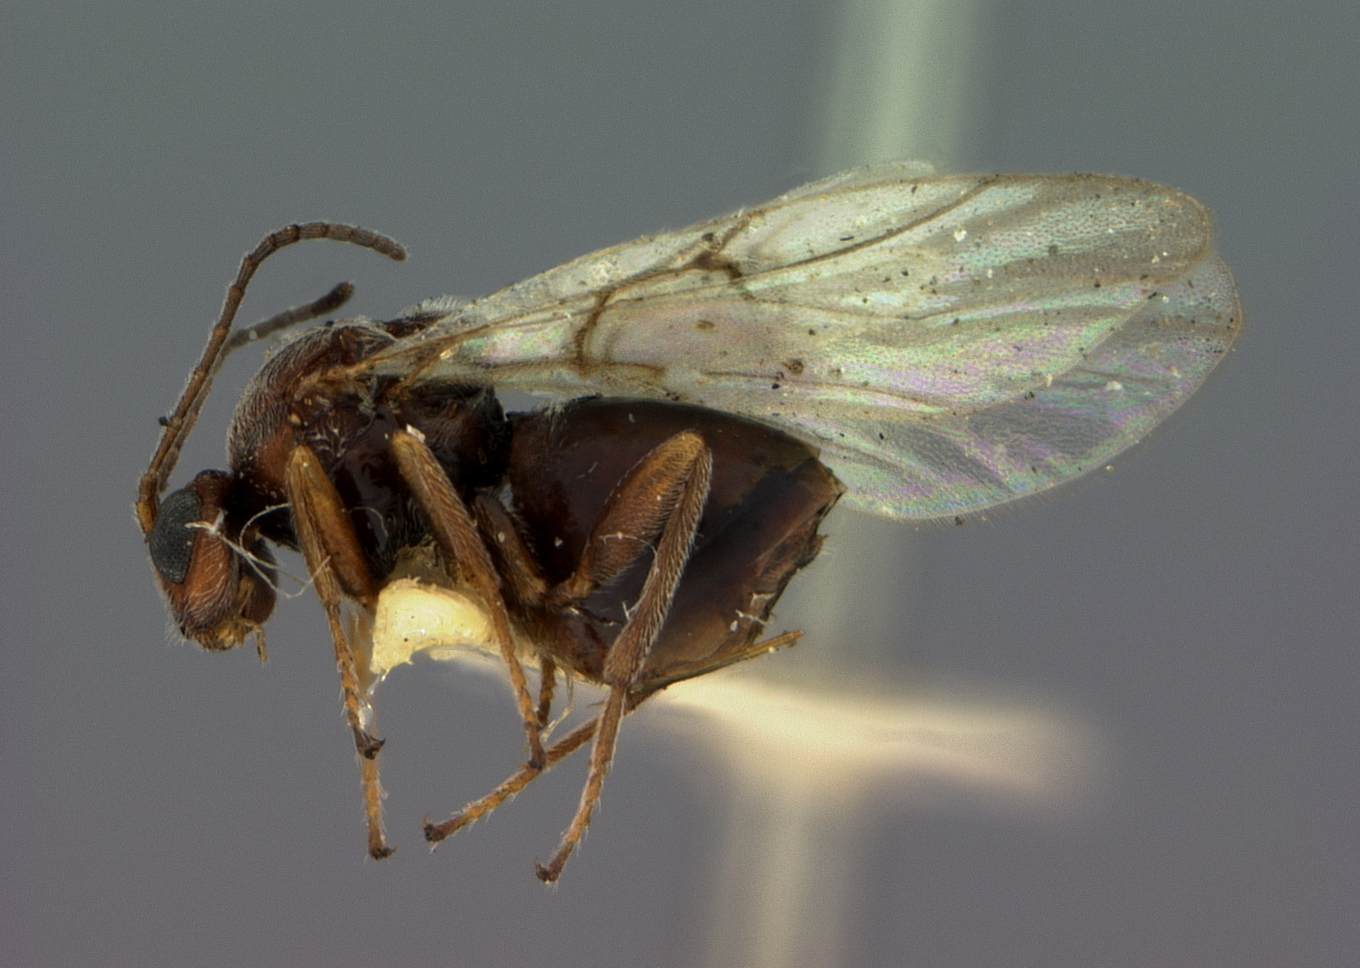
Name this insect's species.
Andricus texanus
